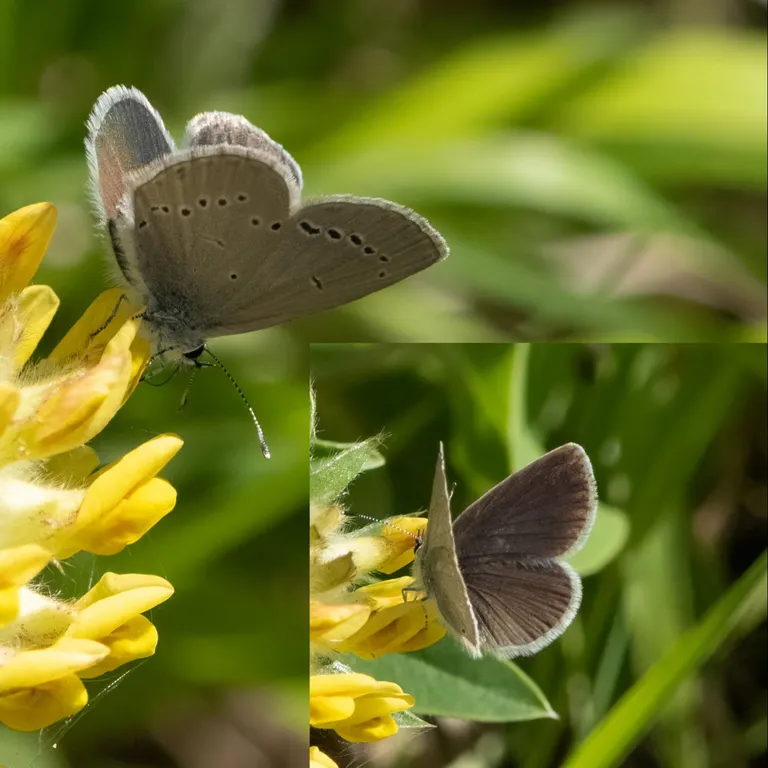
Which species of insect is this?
Cupido minimus
